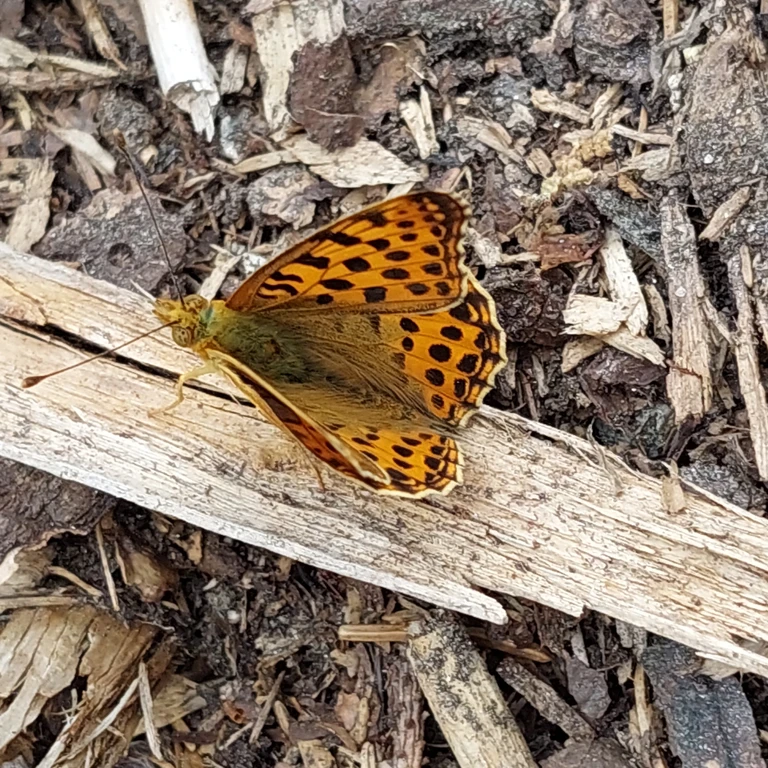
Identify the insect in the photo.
Issoria lathonia
